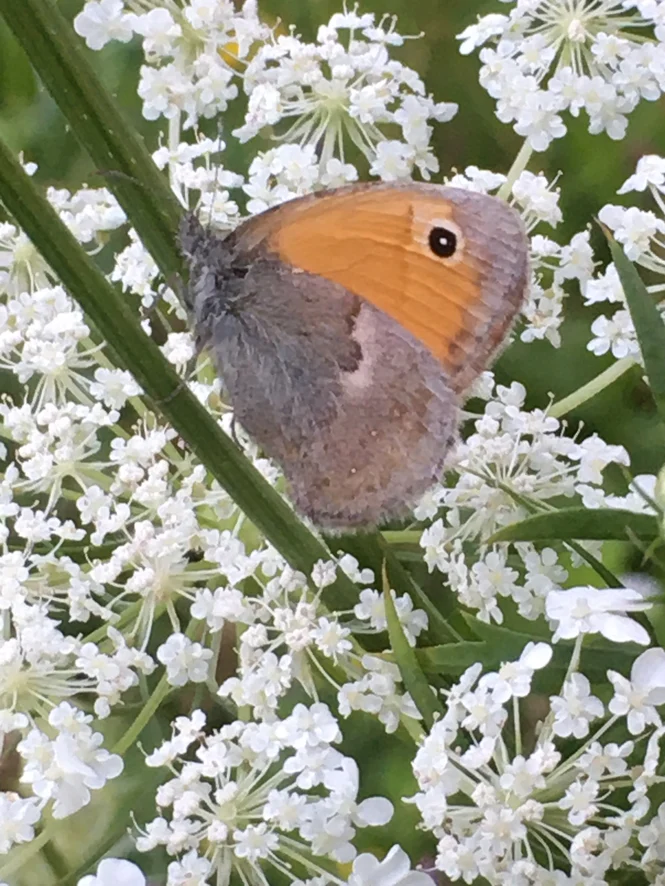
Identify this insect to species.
Coenonympha pamphilus
